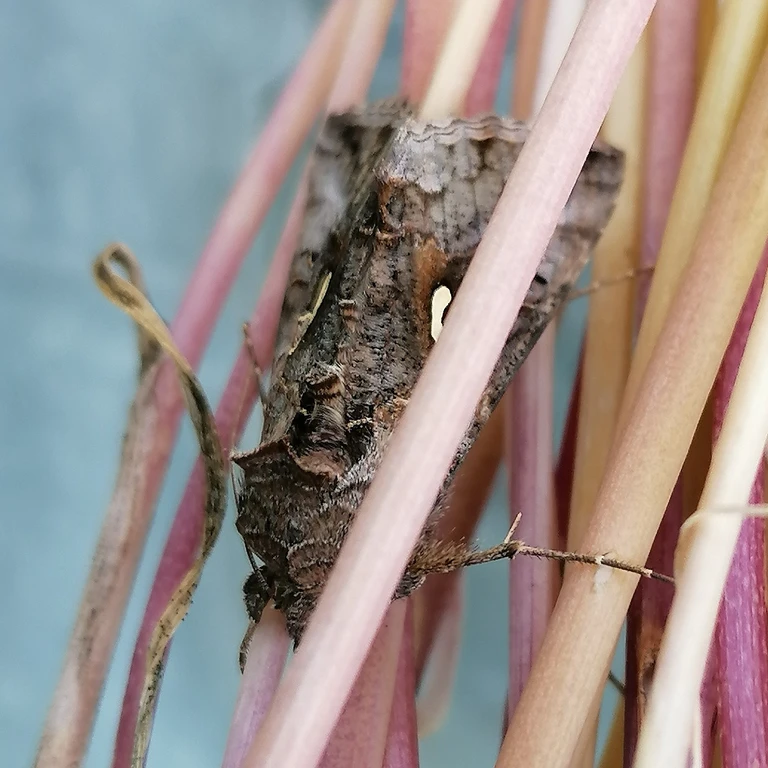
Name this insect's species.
Autographa gamma
